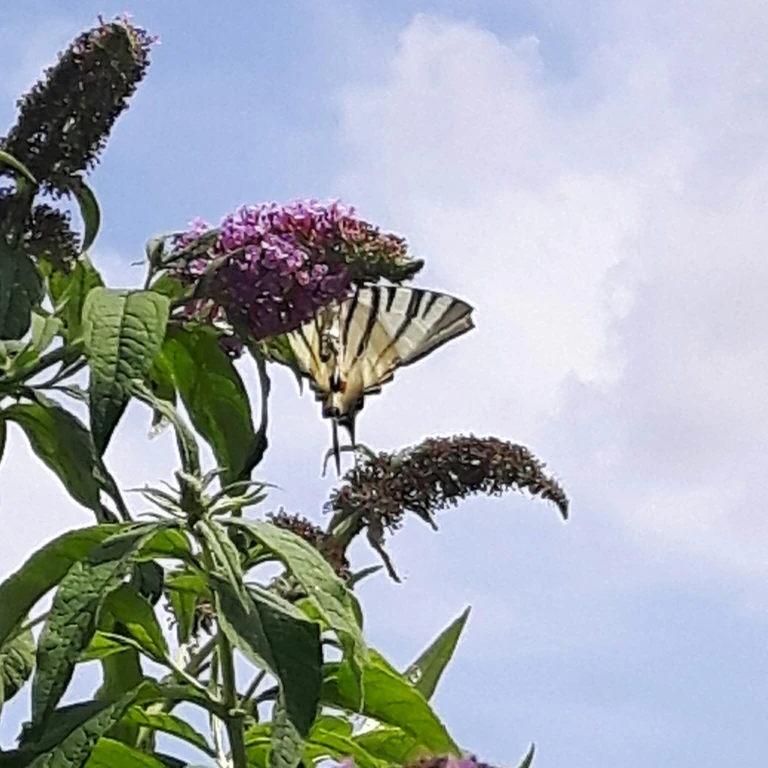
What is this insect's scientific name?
Iphiclides podalirius
